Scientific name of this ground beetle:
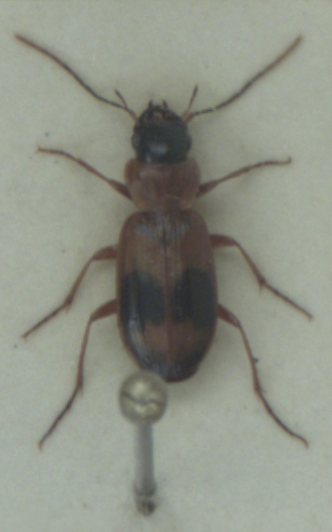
Badister unipustulatus
